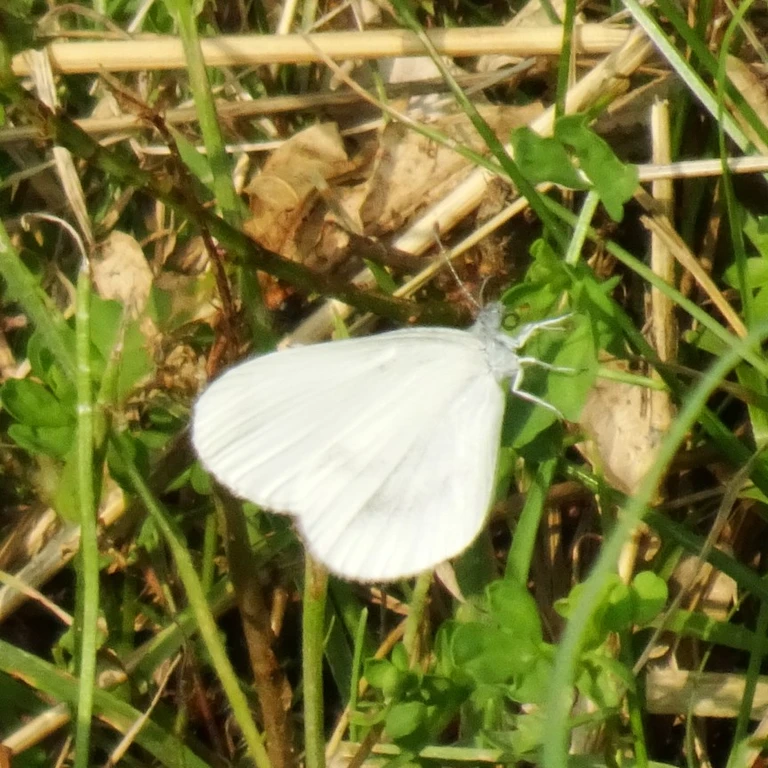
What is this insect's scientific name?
Leptidea sinapis/juvernica
